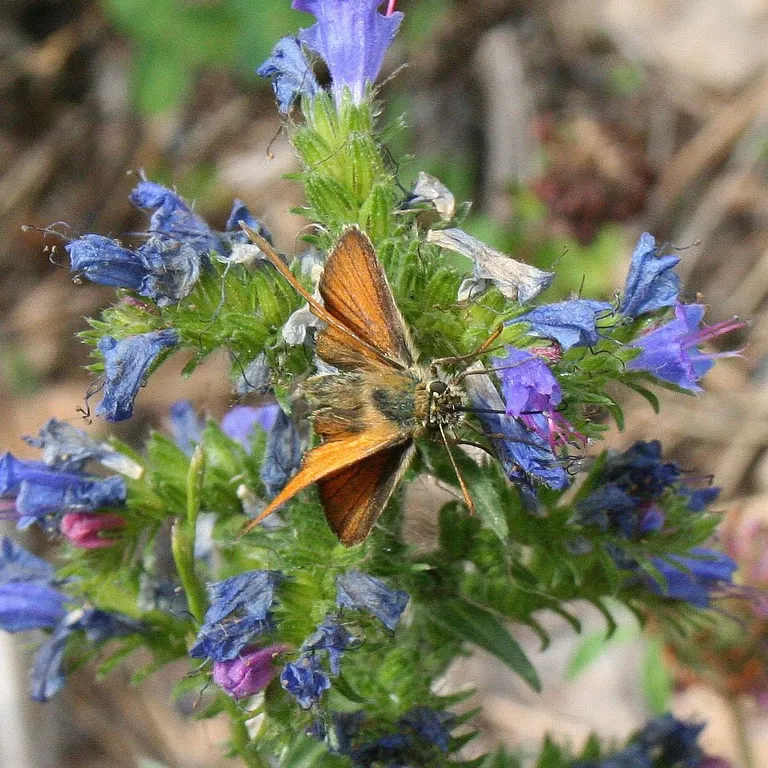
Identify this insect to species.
Thymelicus sylvestris
